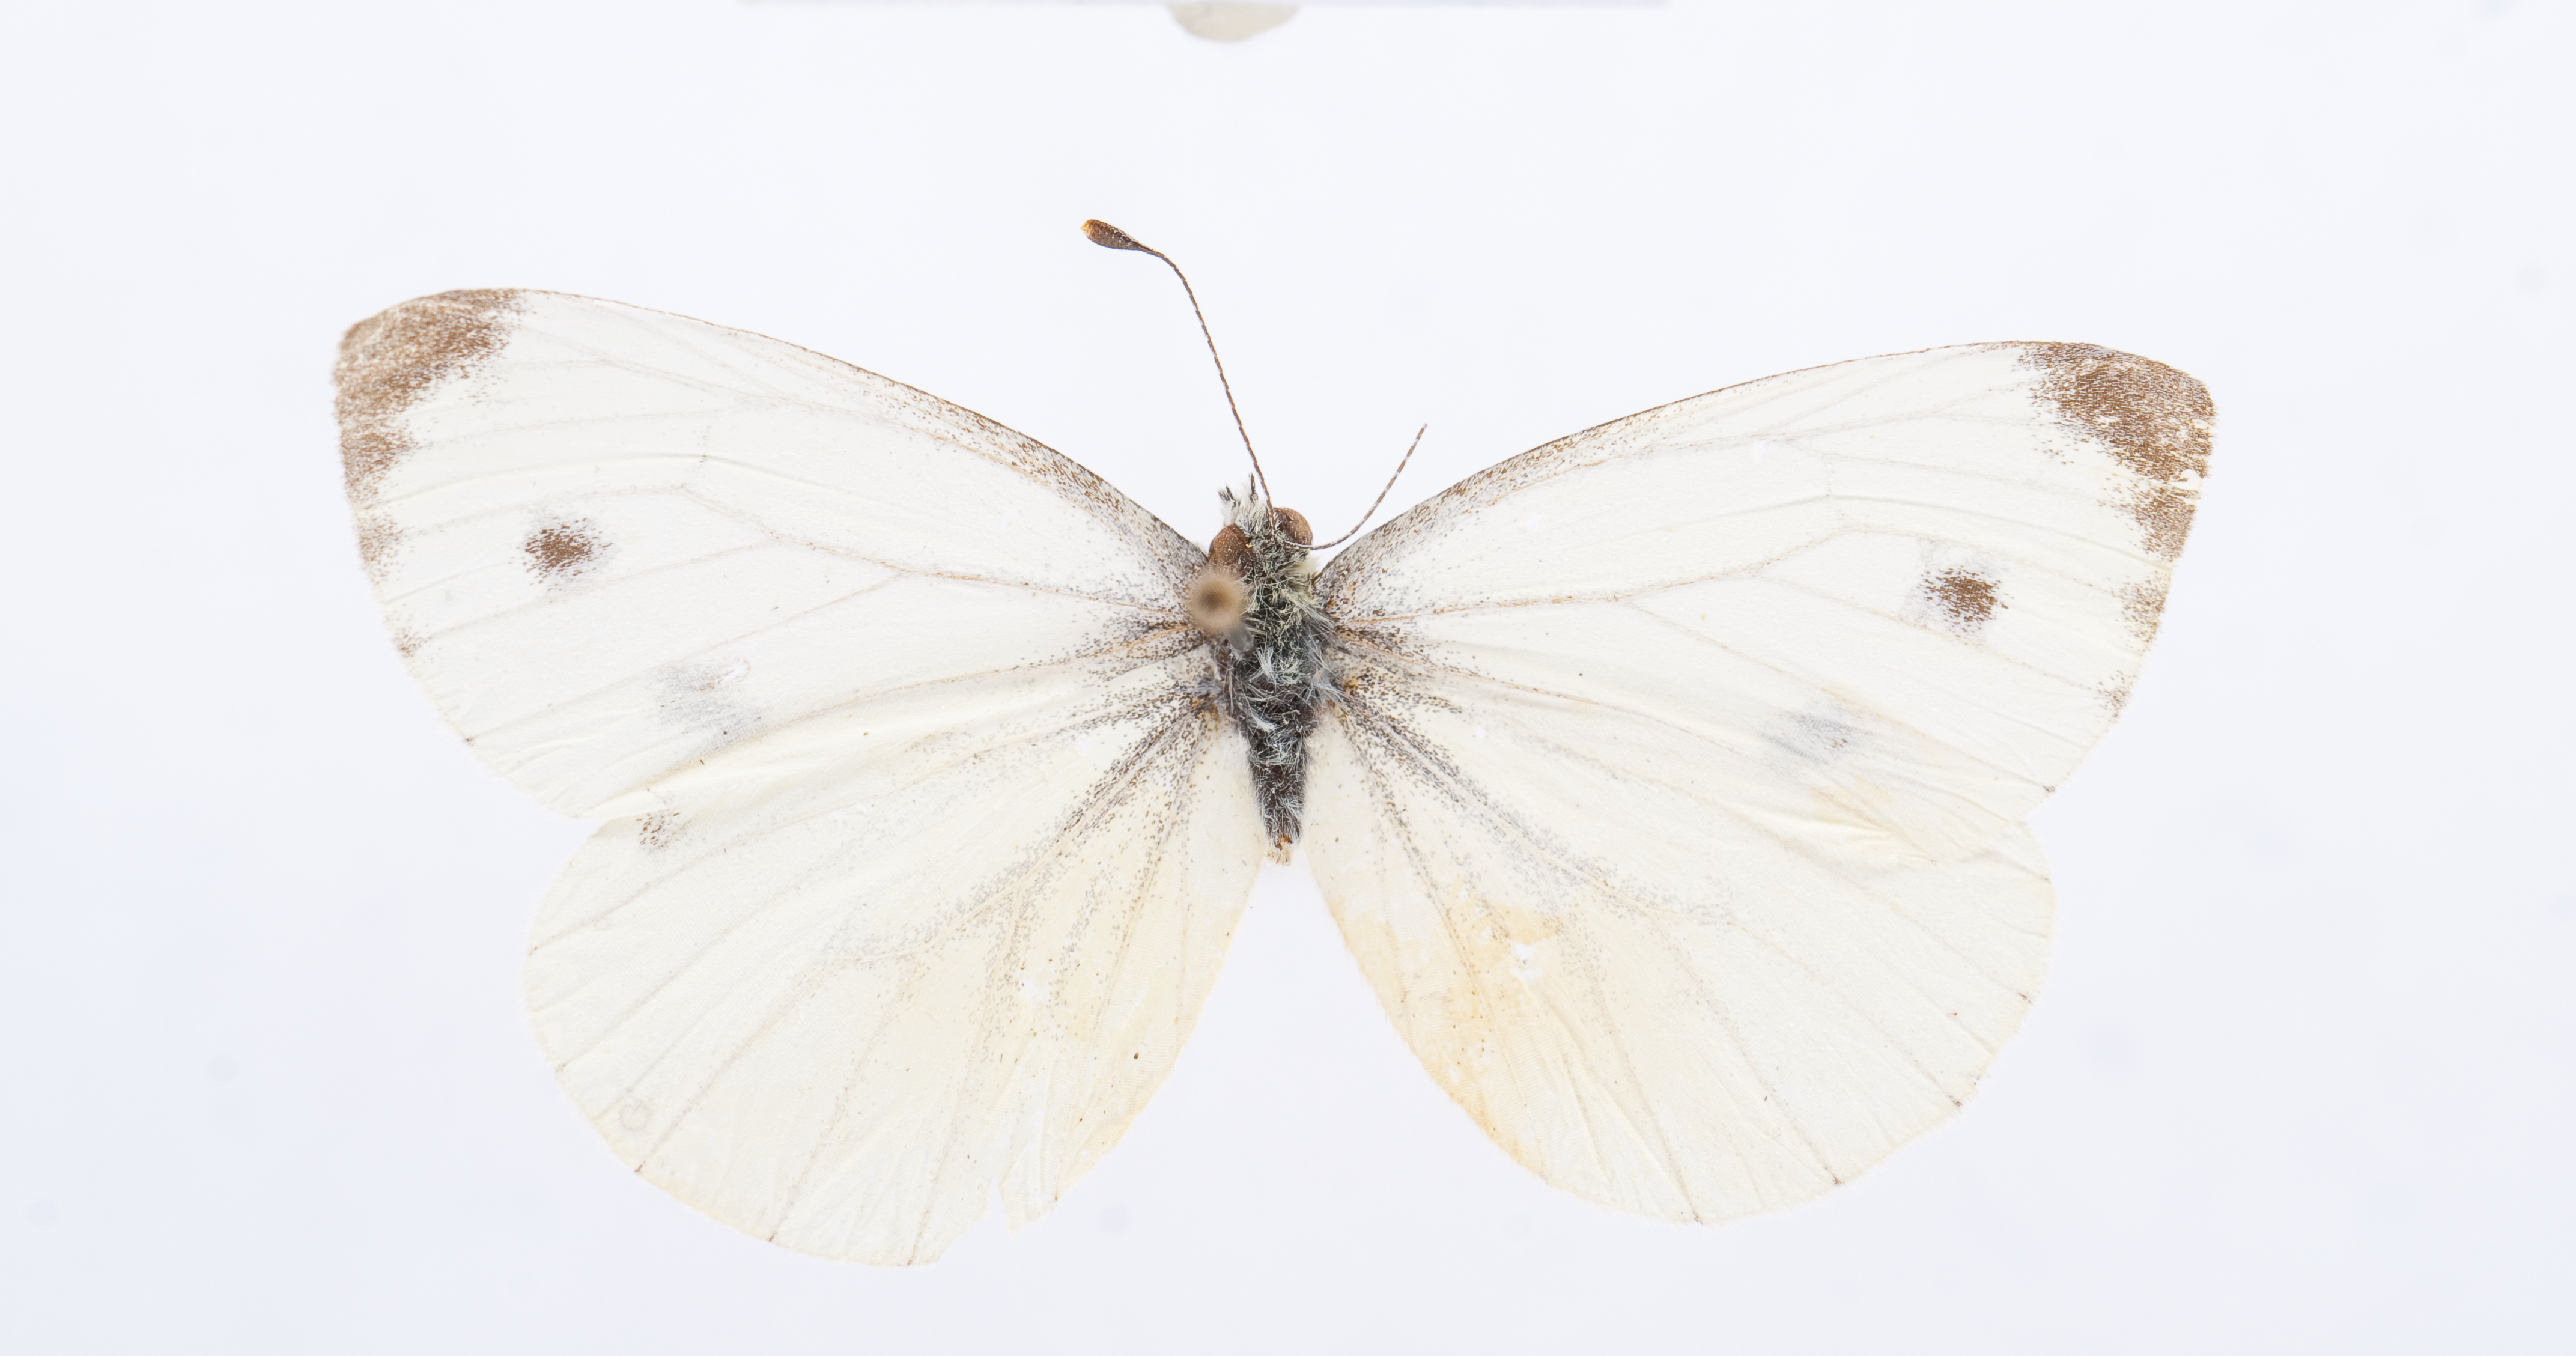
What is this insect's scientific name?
Pieris balcana
